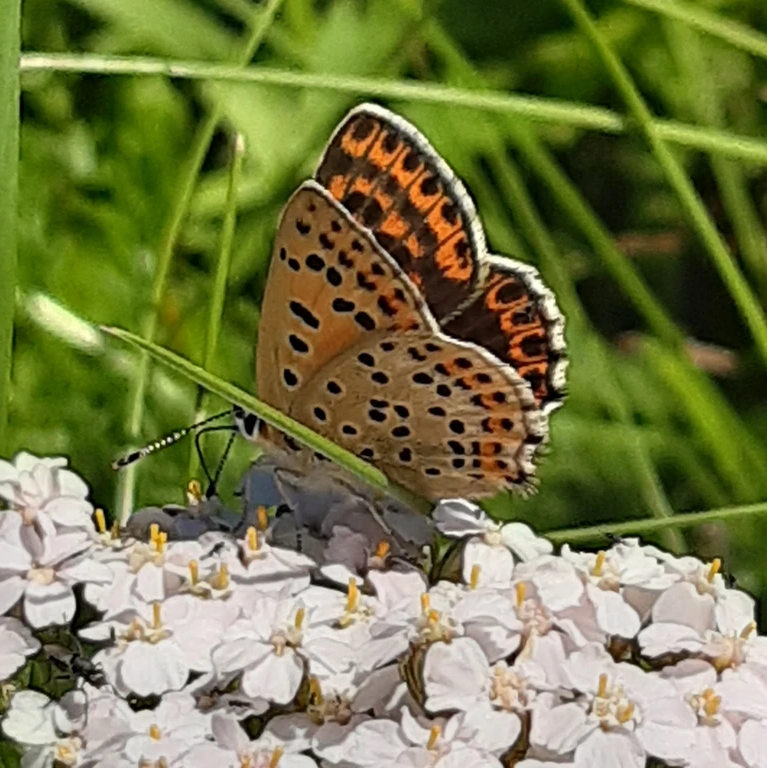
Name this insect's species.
Lycaena tityrus (also Loweia tityrus)
